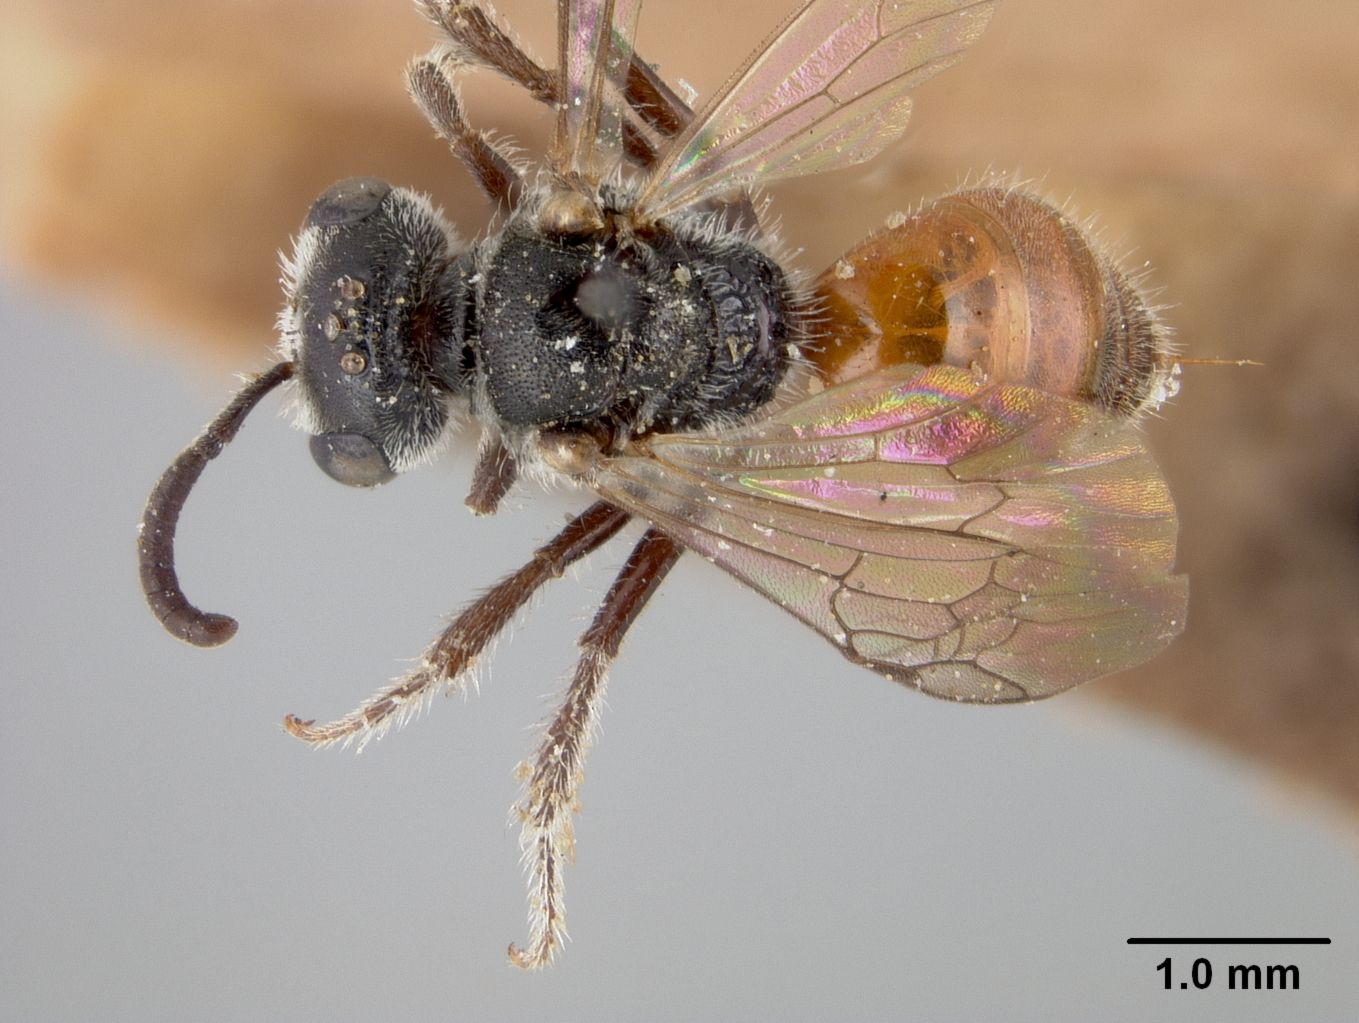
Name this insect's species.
Sphecodes exaltus
